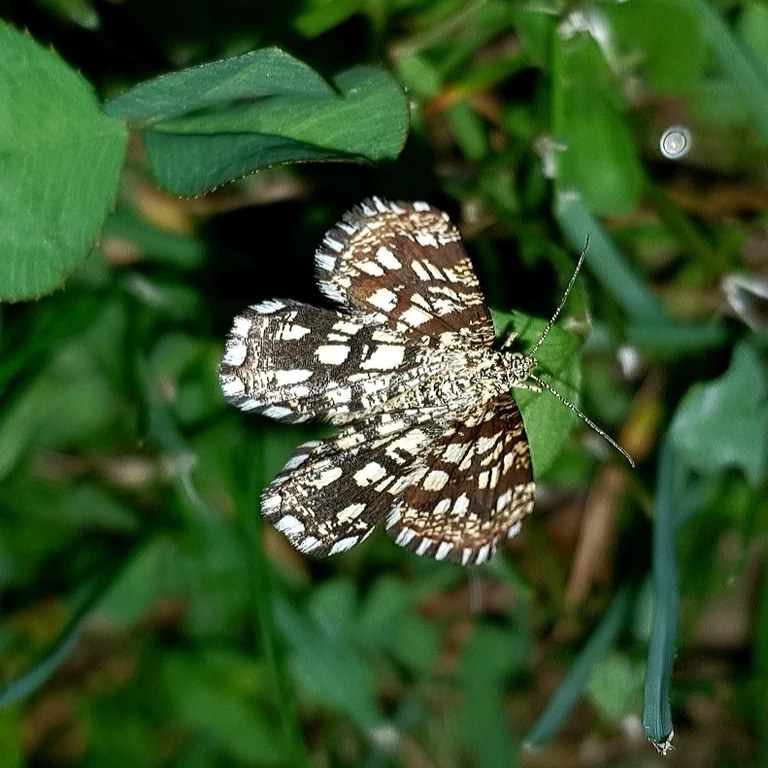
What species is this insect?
Chiasmia clathrata
